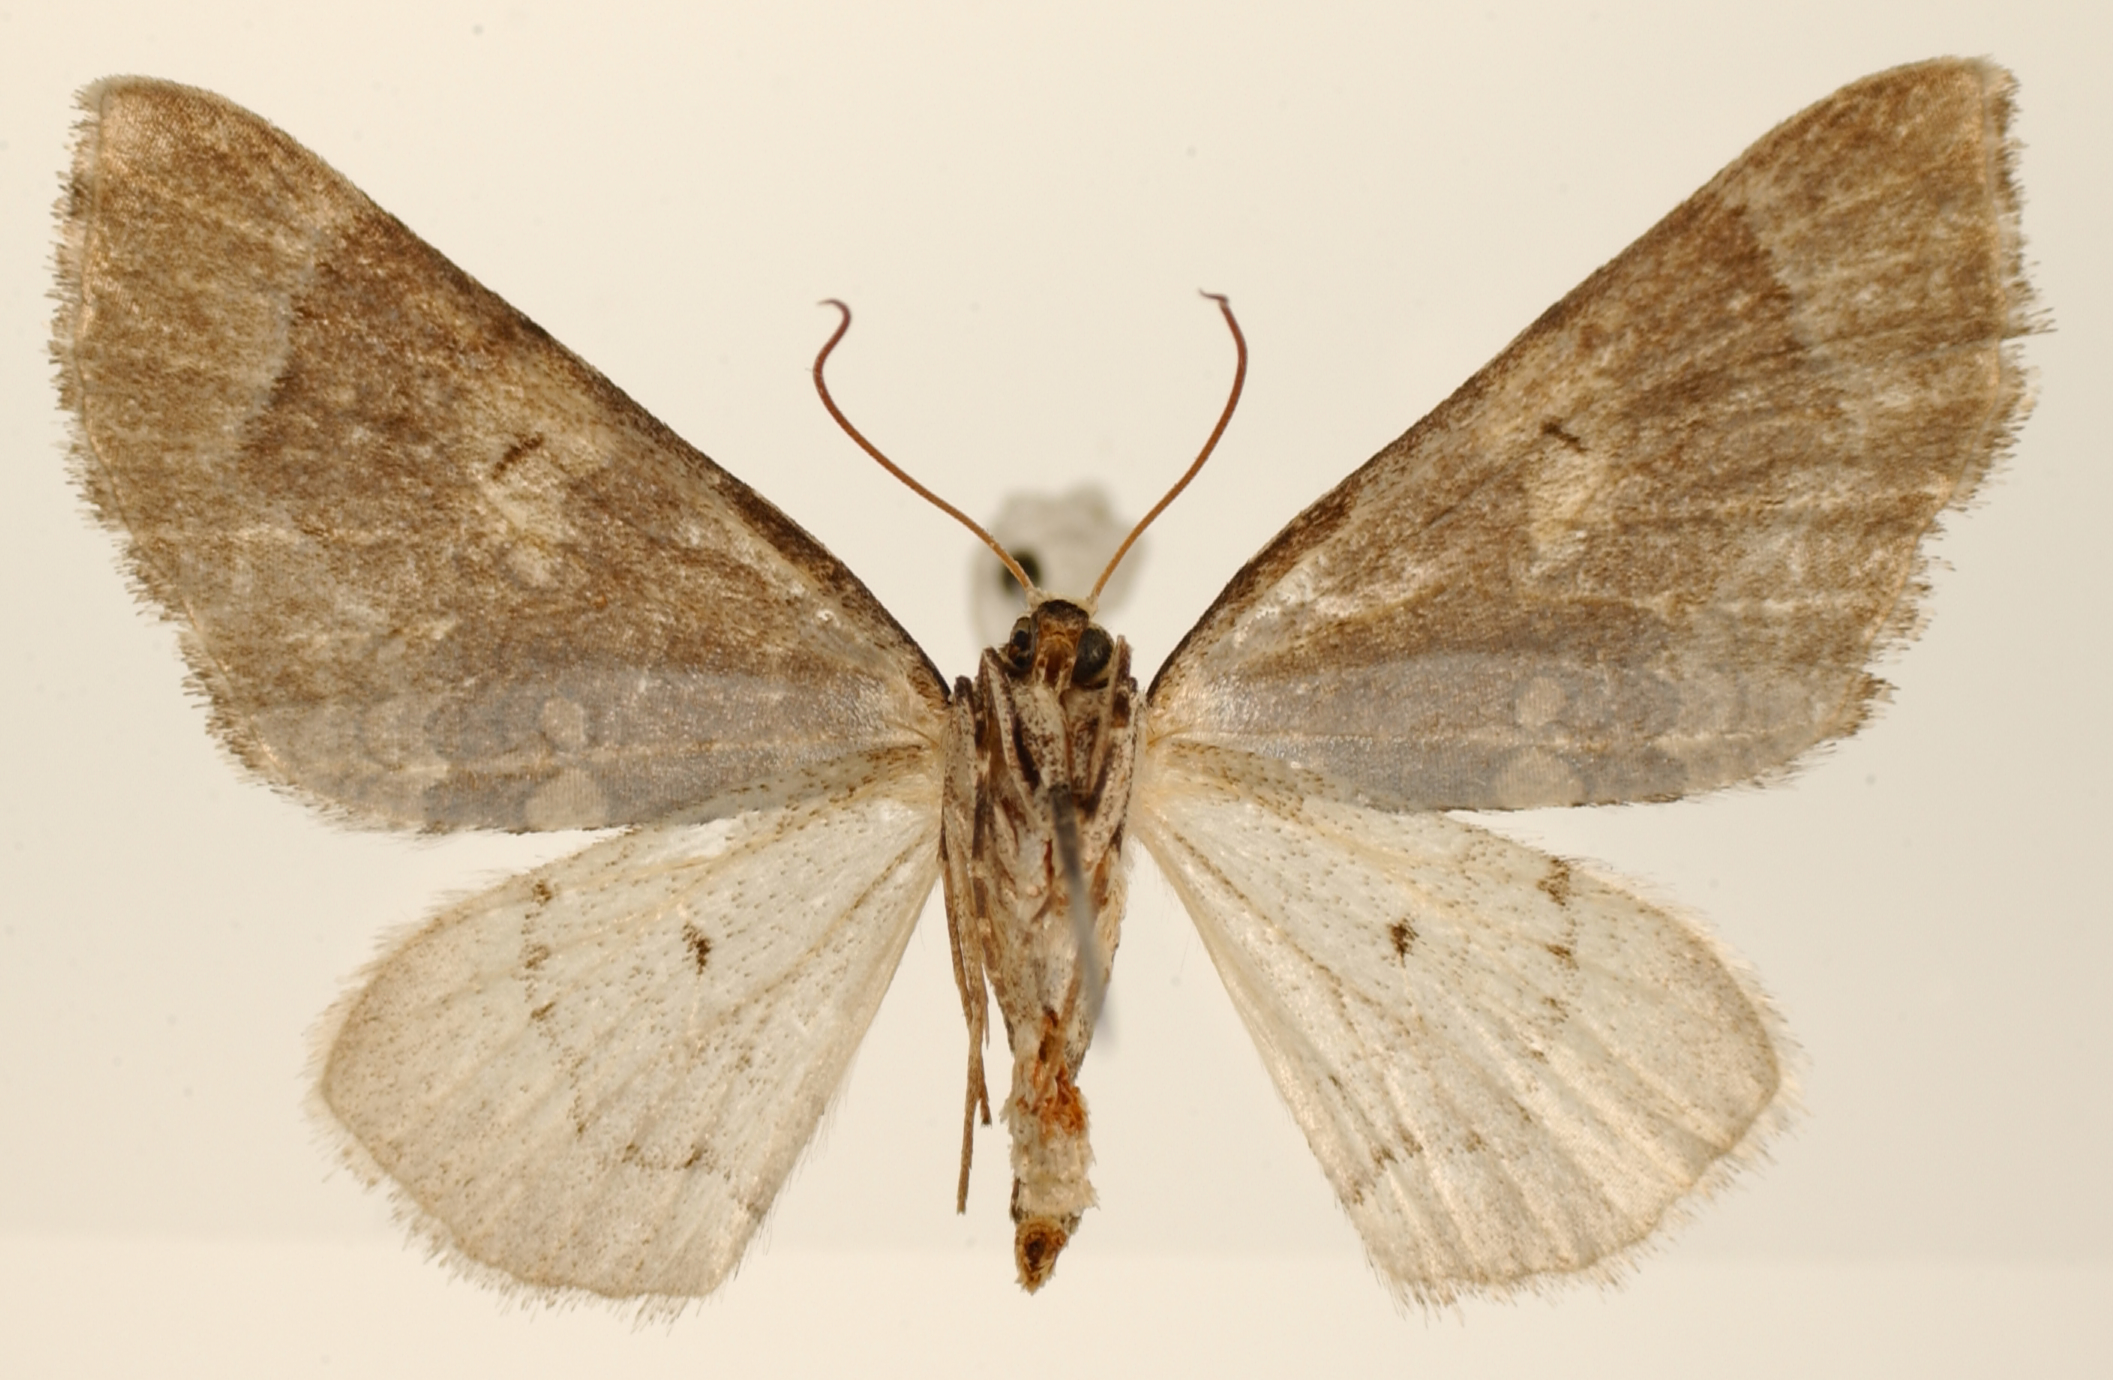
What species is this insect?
Spargania randallae
